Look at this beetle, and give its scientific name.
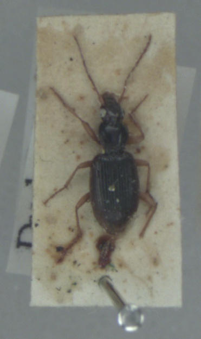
Paranchus albipes
